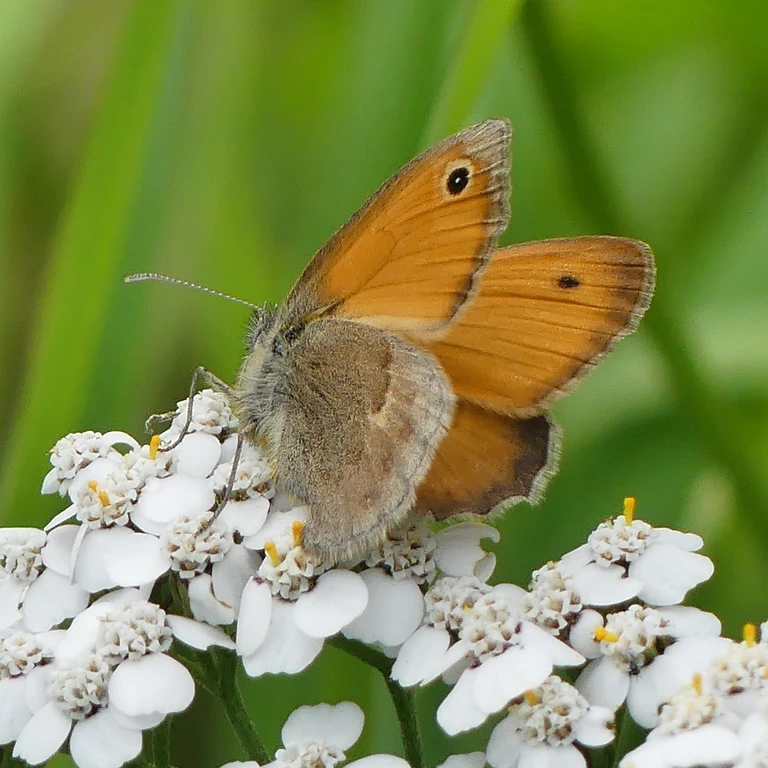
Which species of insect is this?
Coenonympha pamphilus
